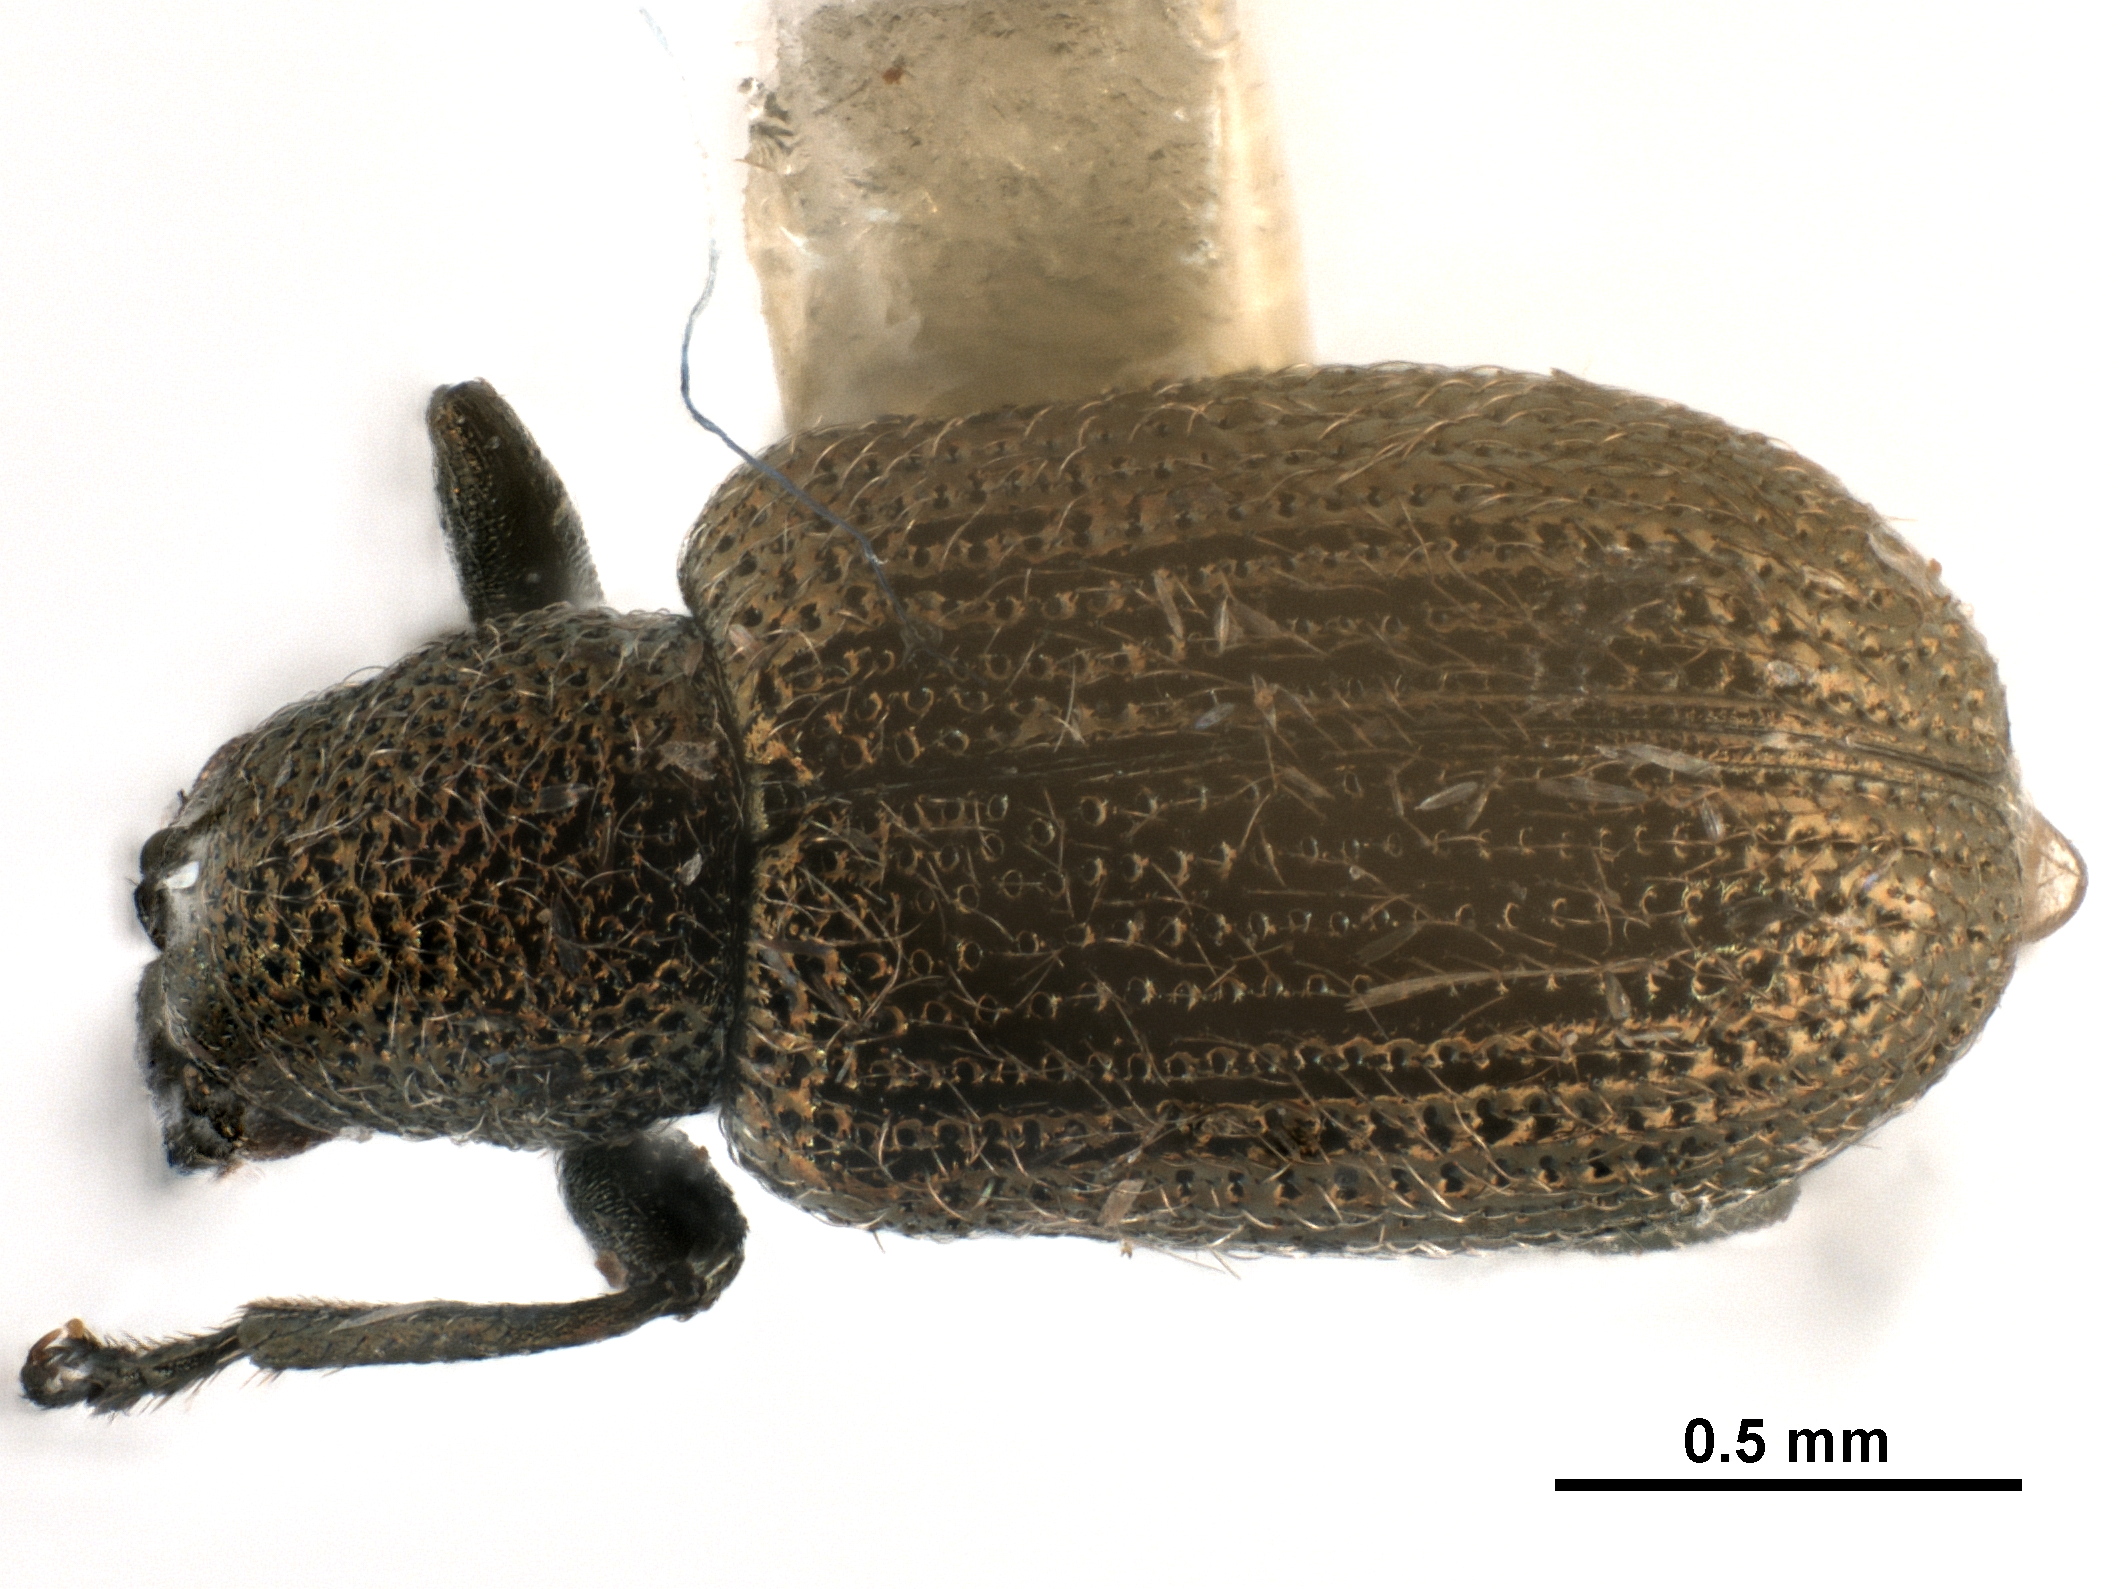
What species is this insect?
Temnocerus aeratus
